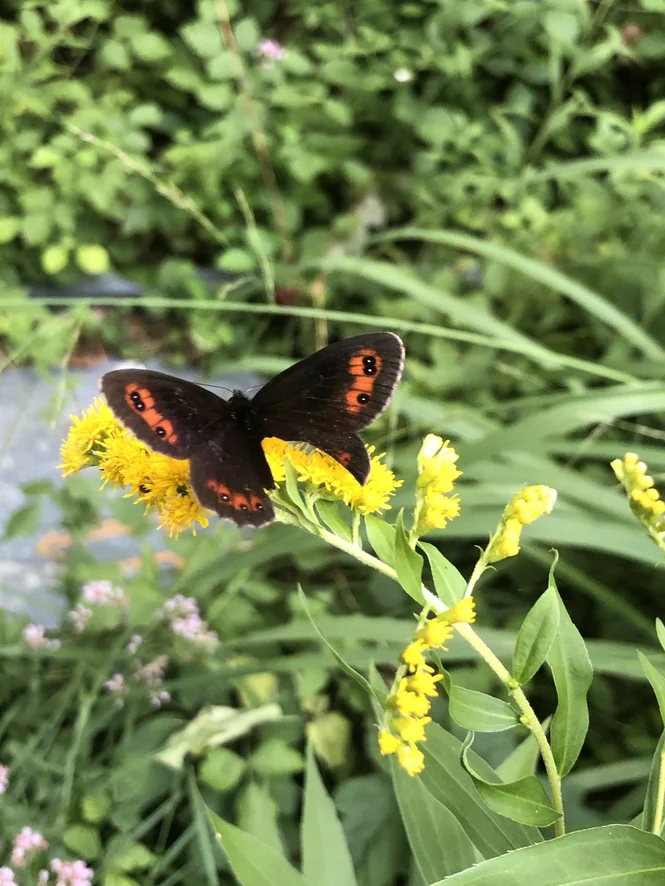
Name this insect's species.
Erebia aethiops
